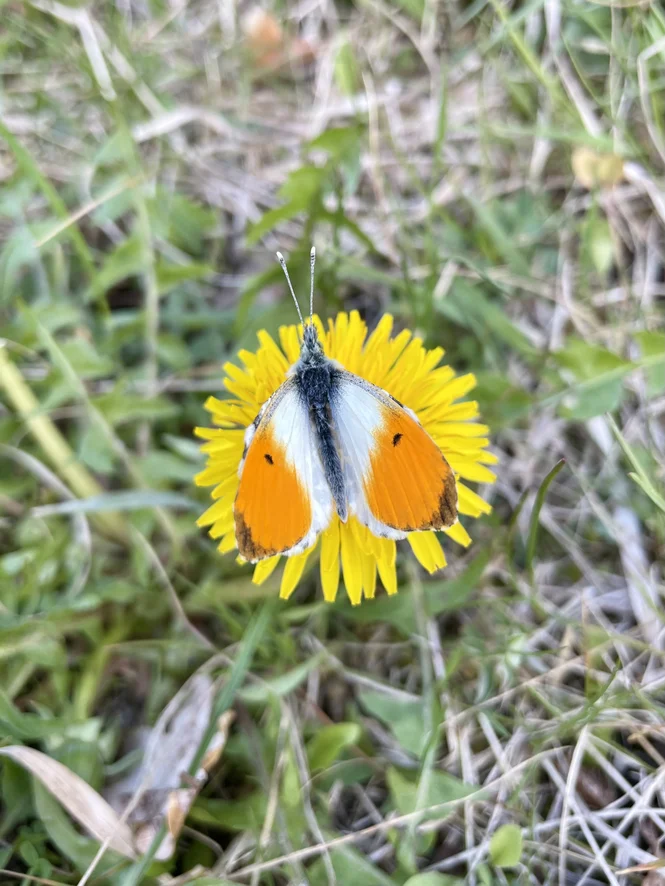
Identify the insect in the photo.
Anthocharis cardamines
